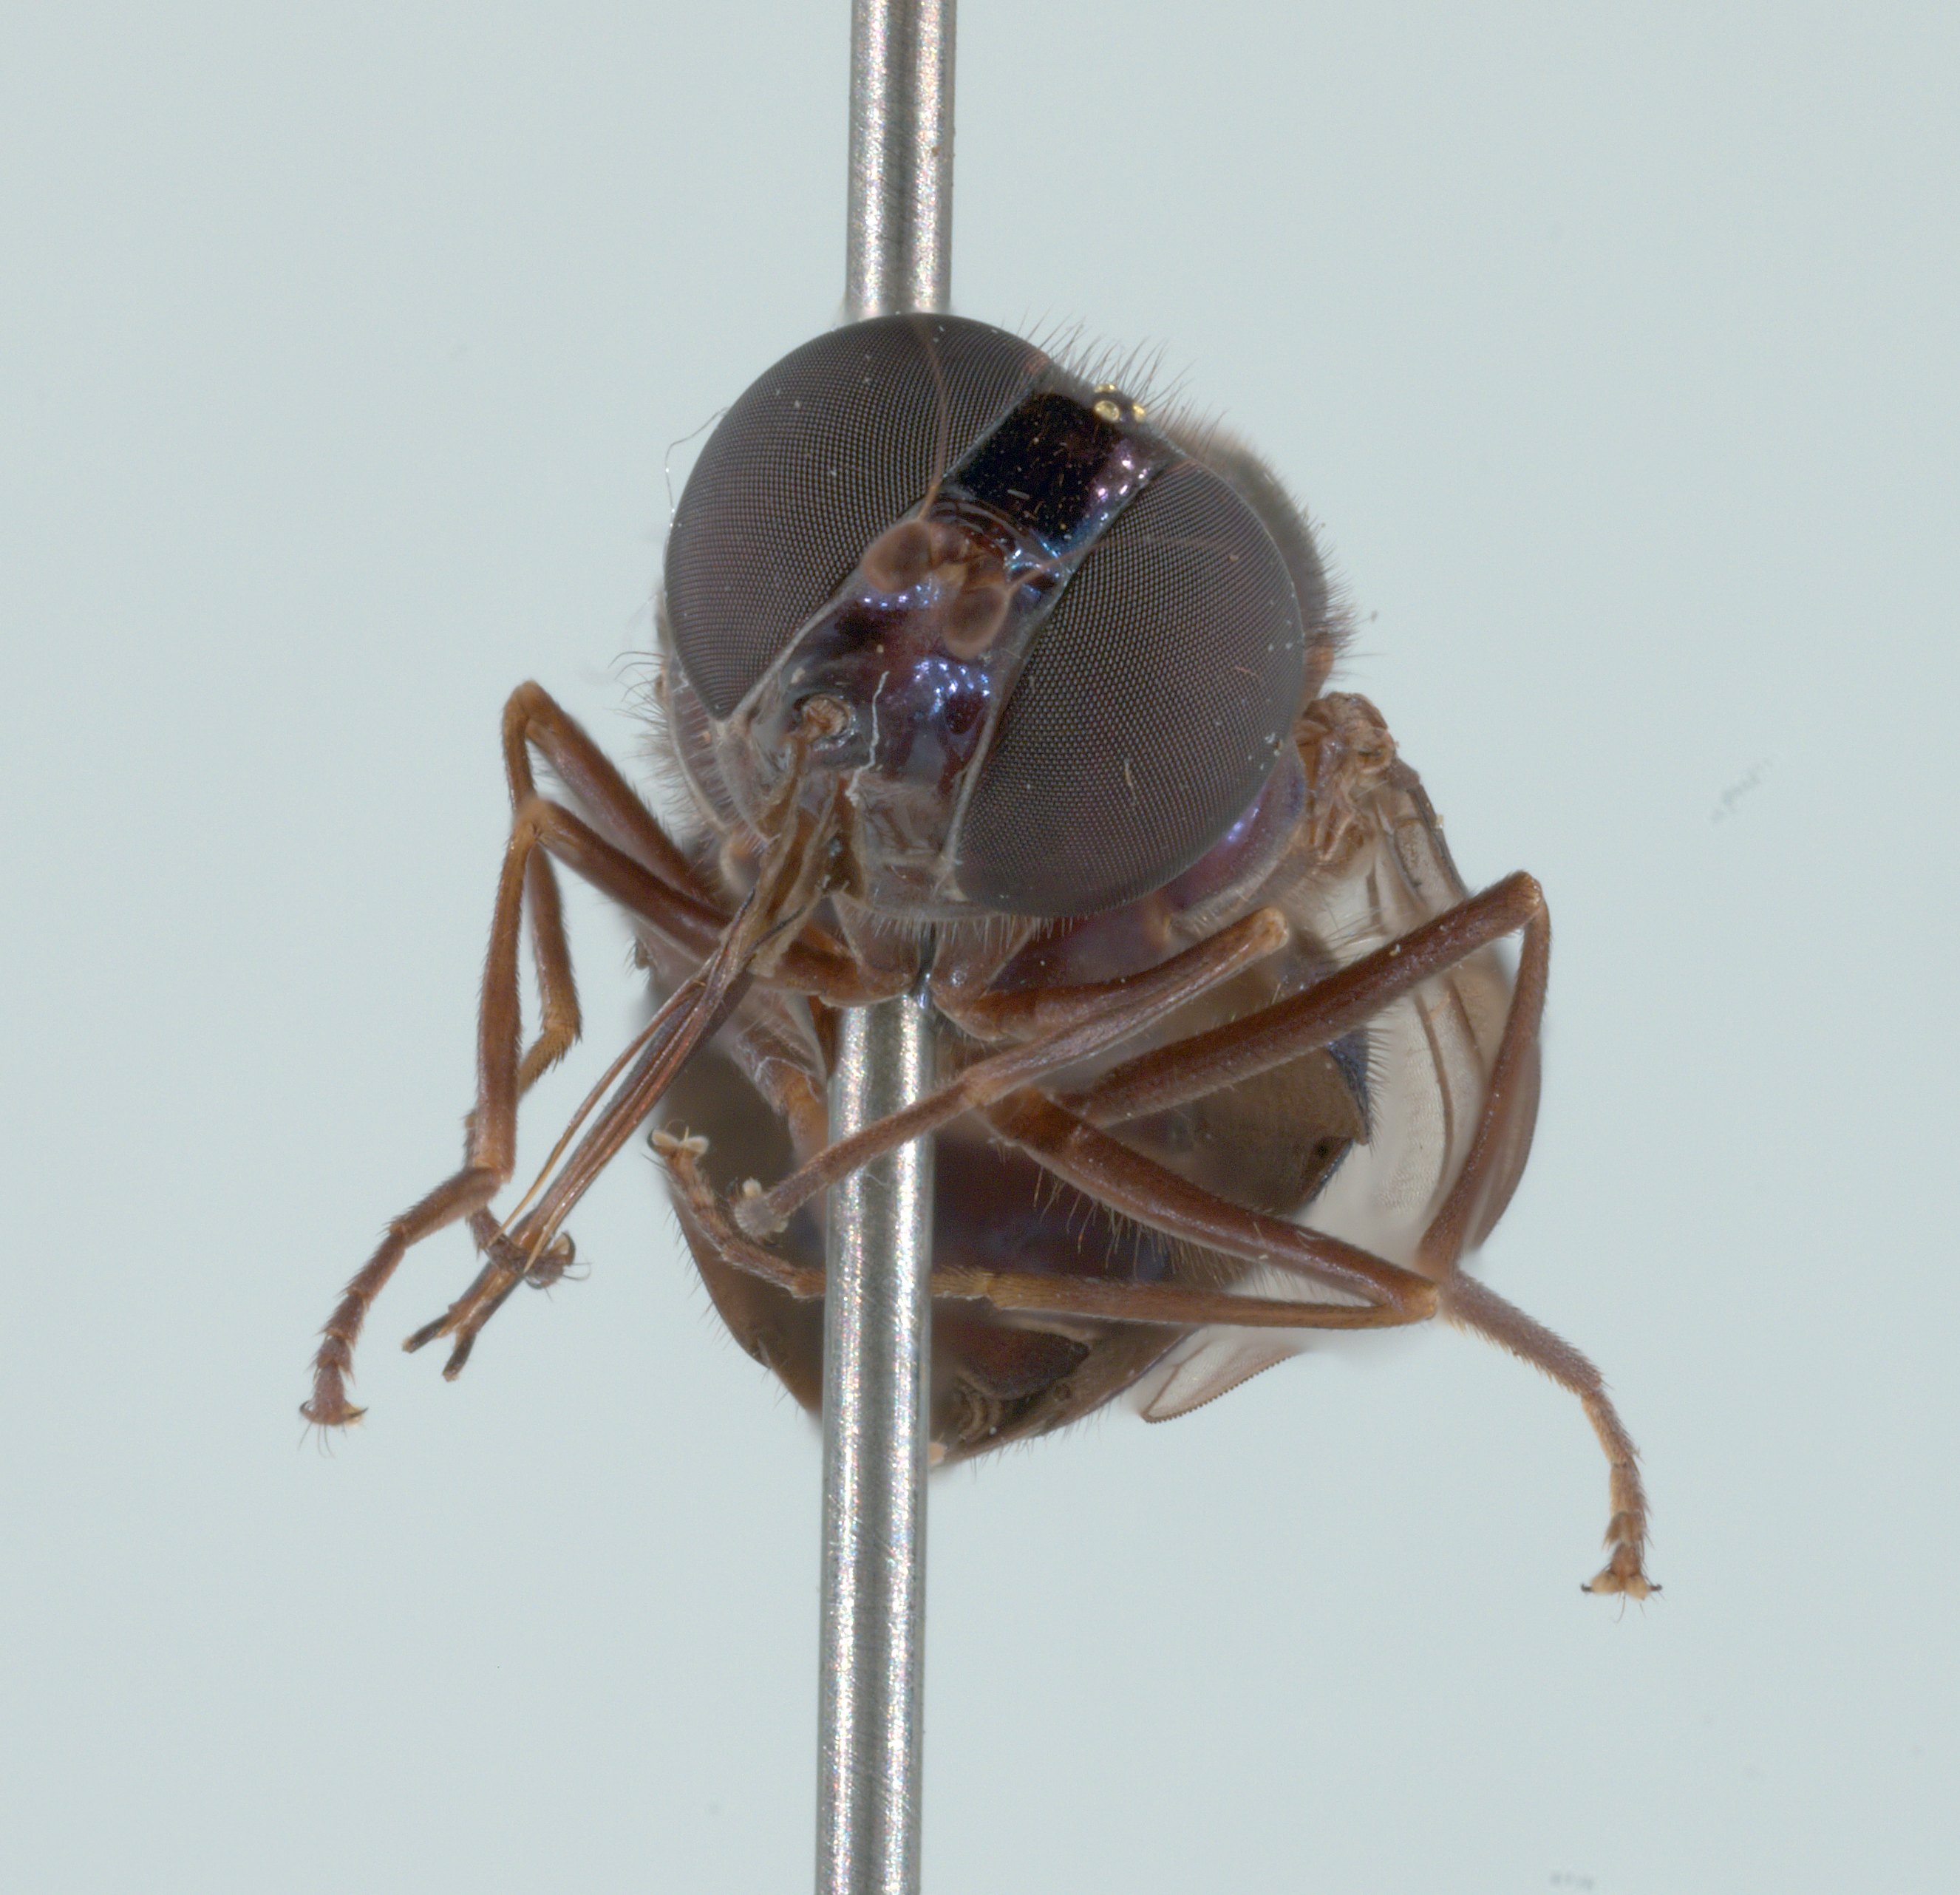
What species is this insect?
Rhingia cyanoprora
